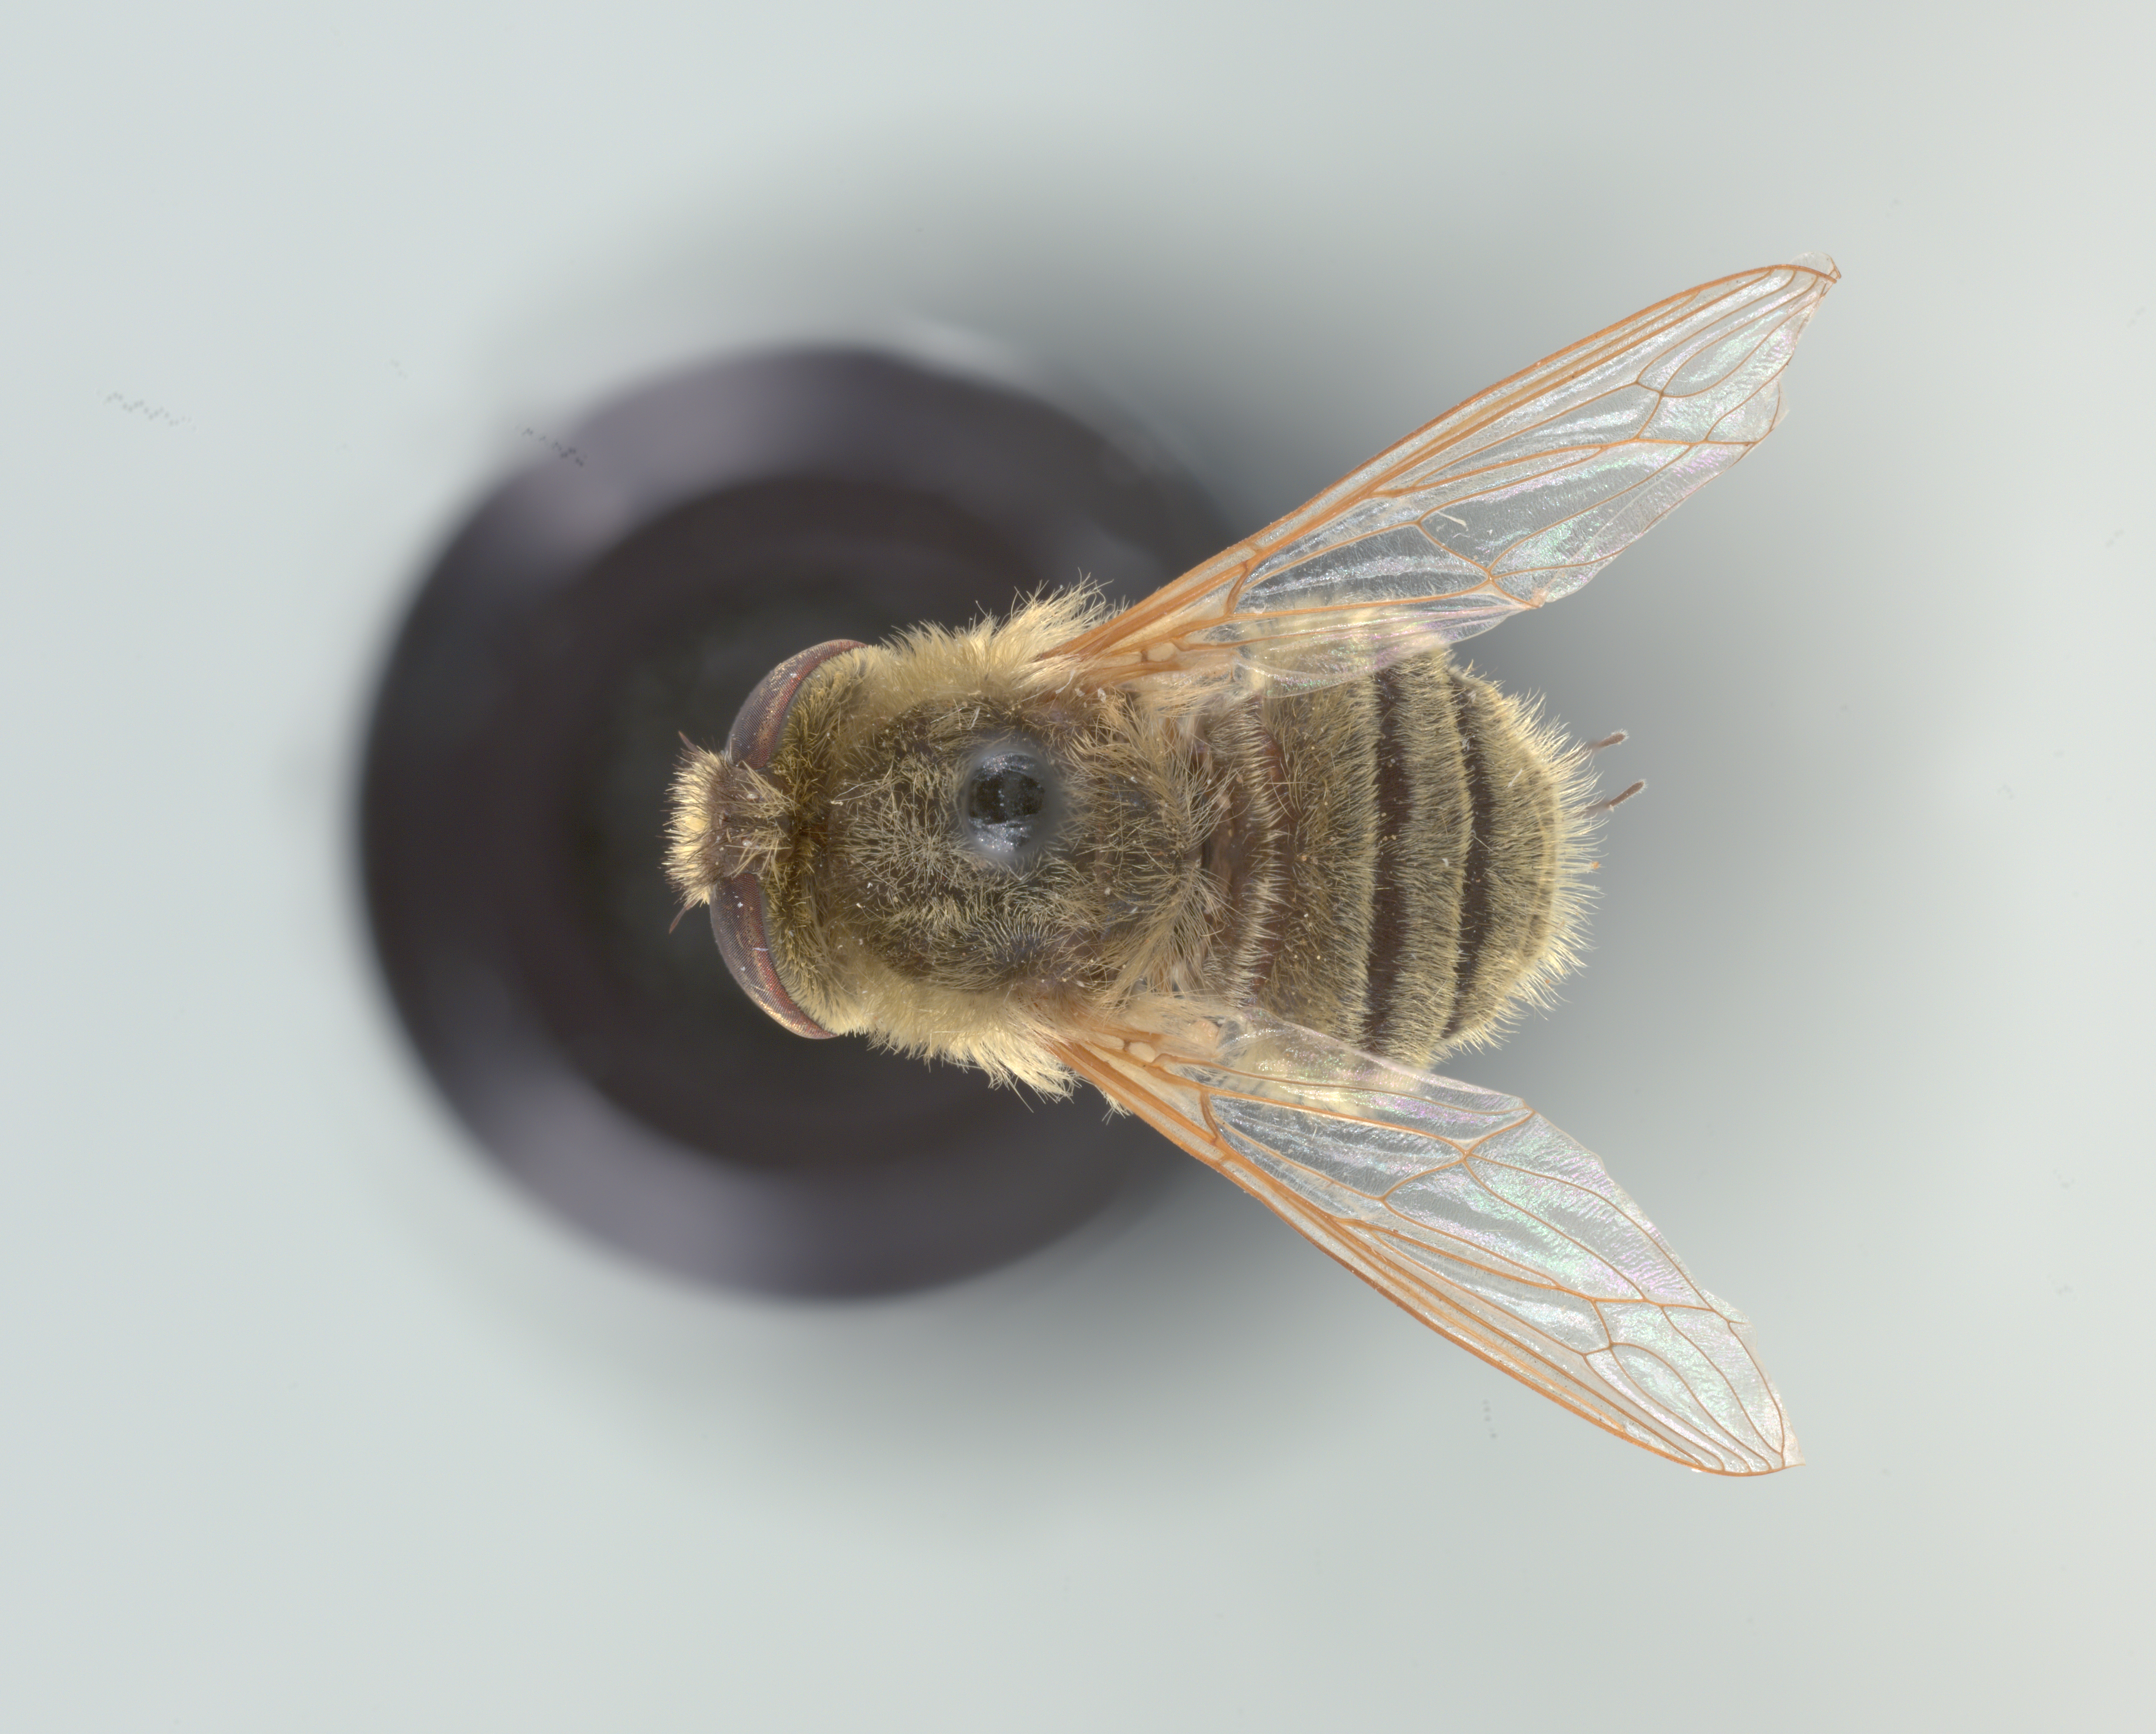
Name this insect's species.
Neorhynchocephalus sackenii
